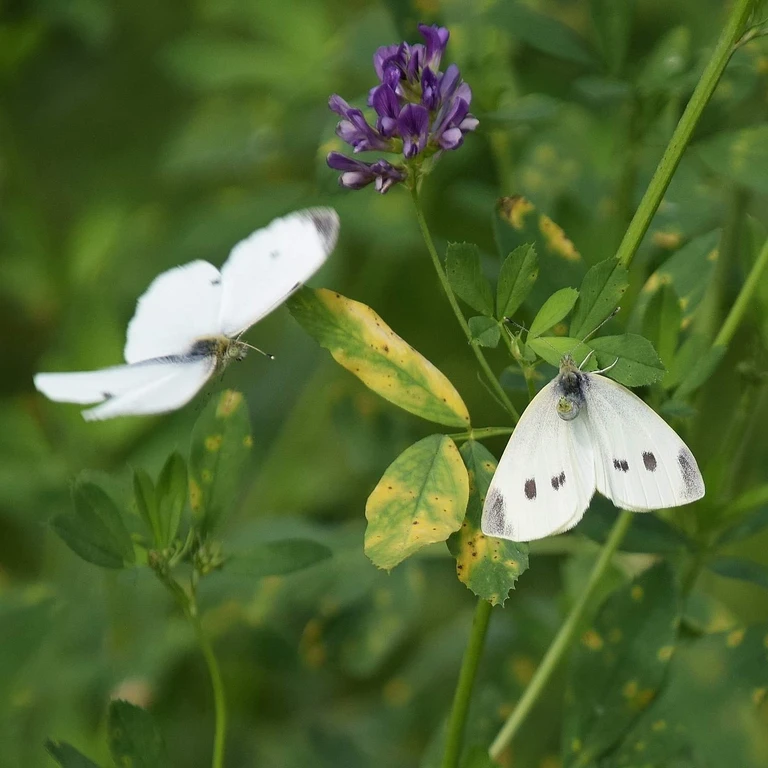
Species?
Pieris rapae
